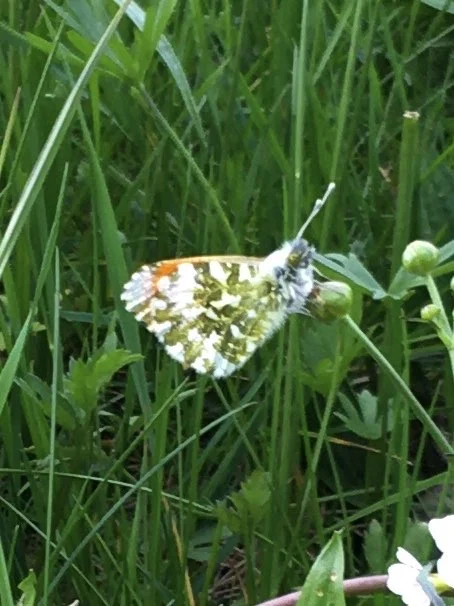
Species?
Anthocharis cardamines
